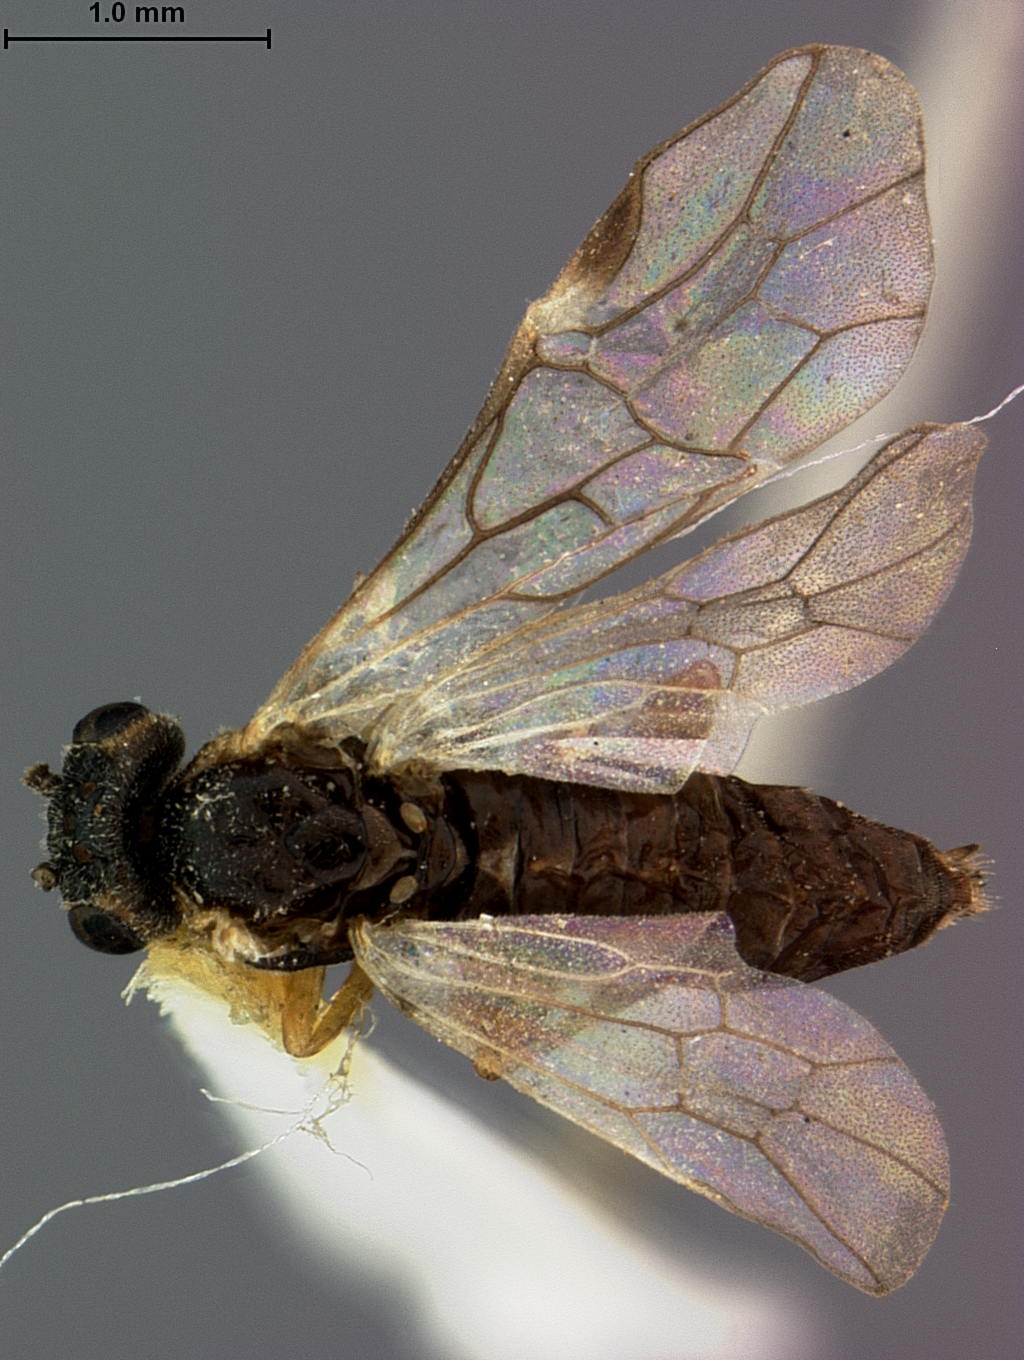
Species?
Euura serissimae
